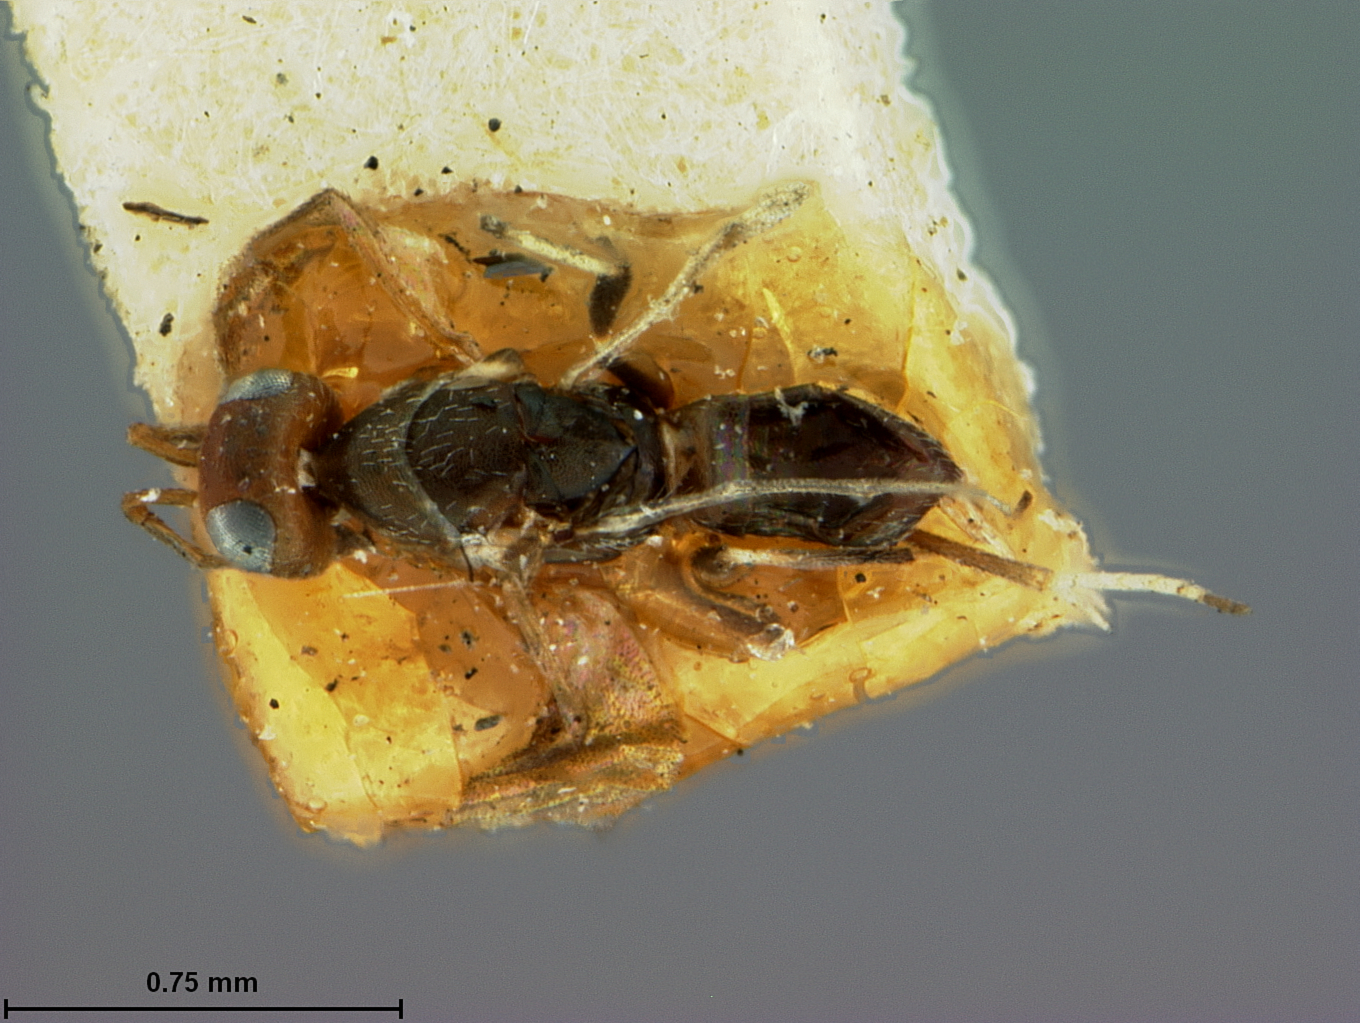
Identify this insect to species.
Prionomastix americana
